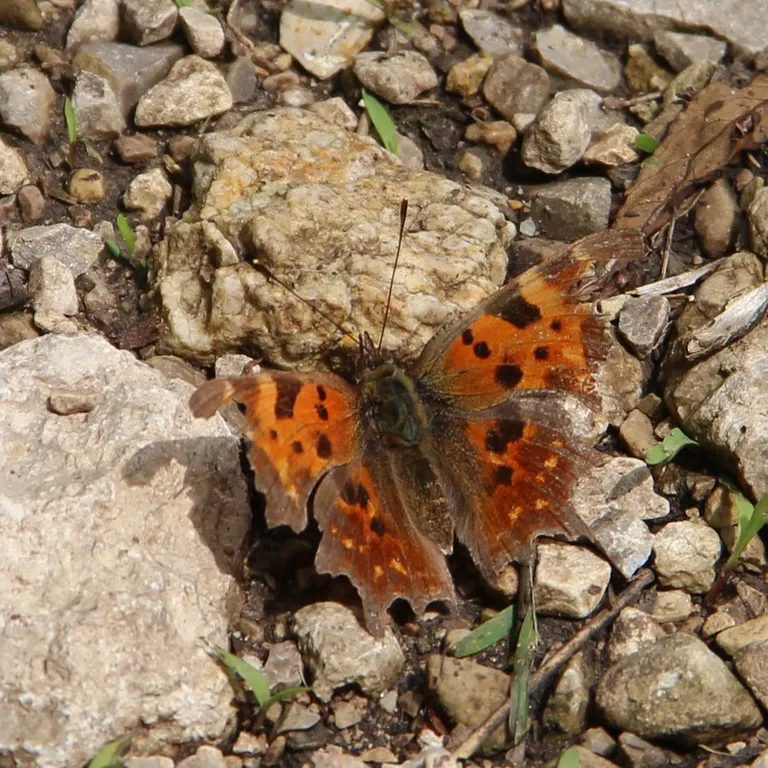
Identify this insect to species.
Polygonia c-album
